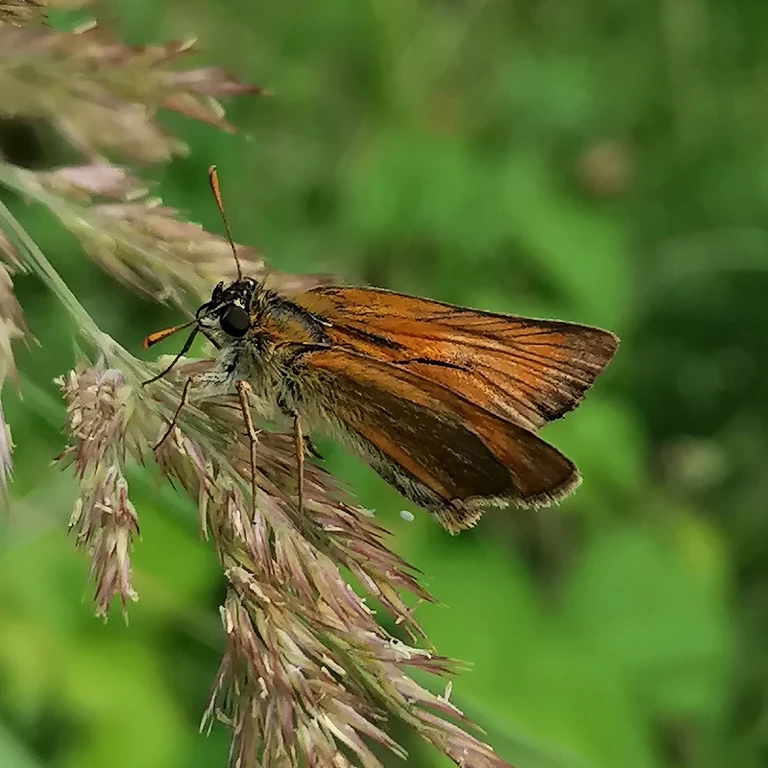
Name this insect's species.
Thymelicus sylvestris
